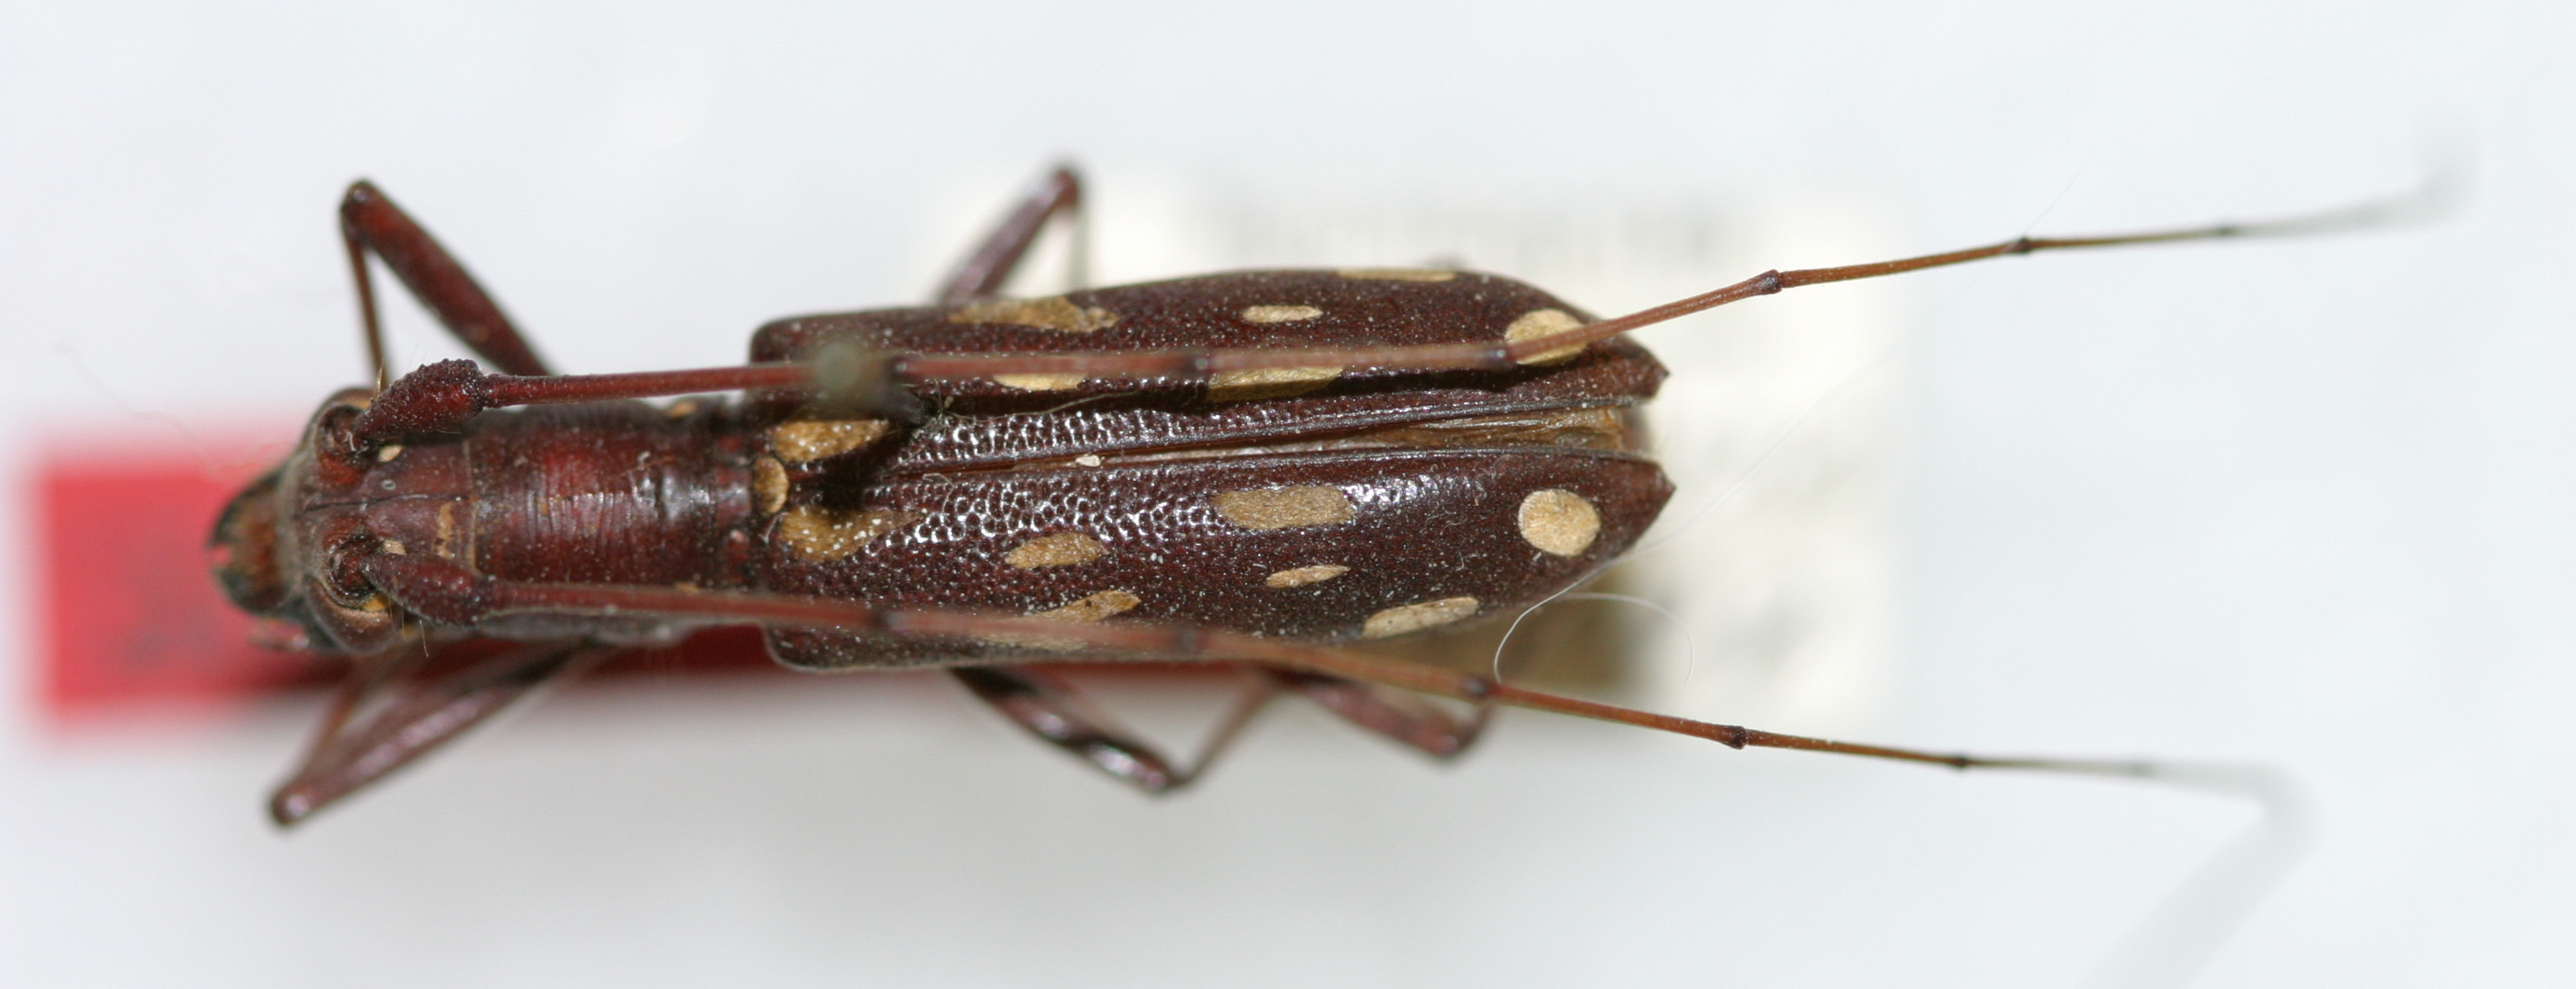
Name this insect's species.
Olenecamptus octomaculatus
